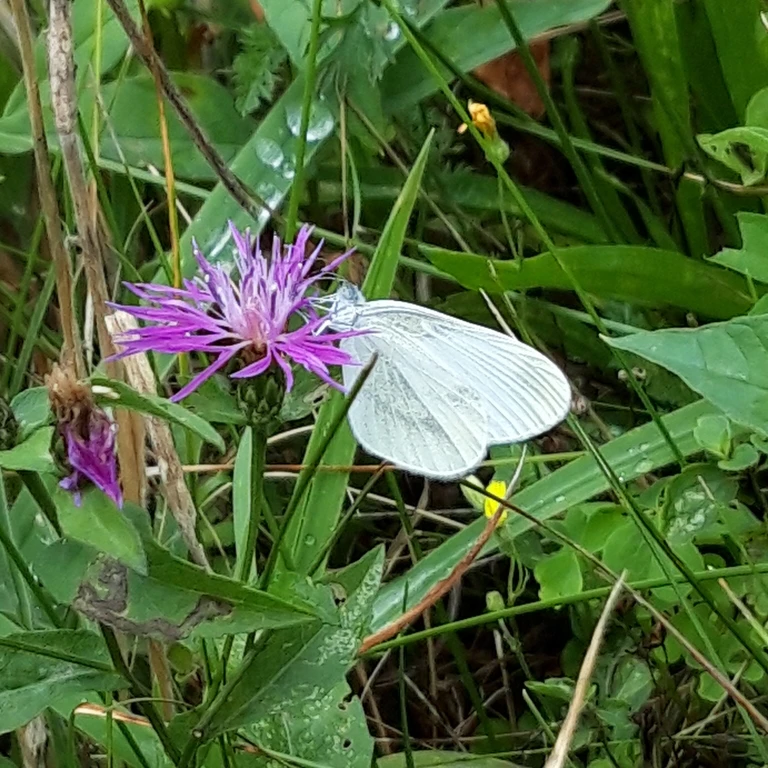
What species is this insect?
Leptidea sinapis/juvernica
